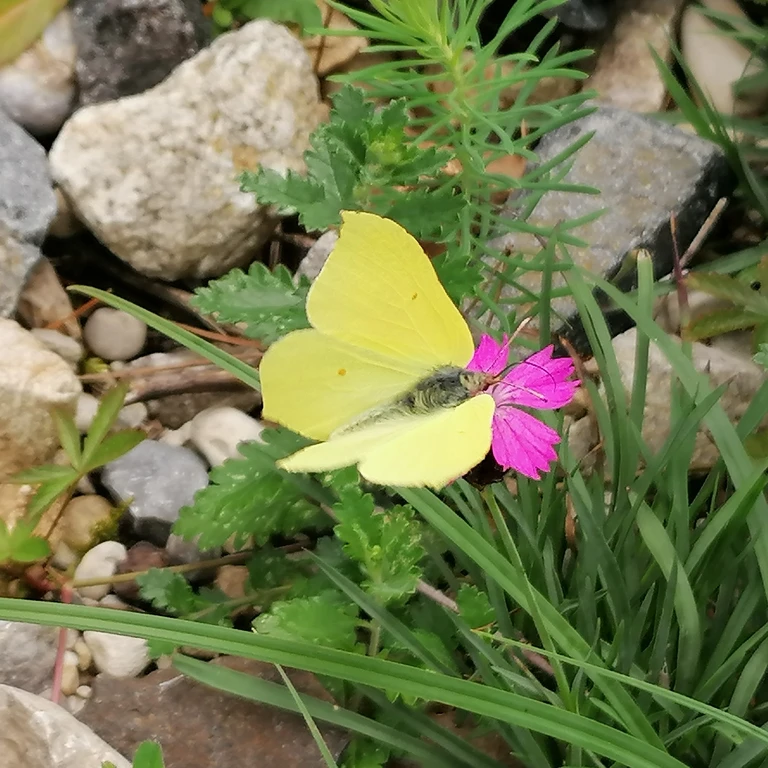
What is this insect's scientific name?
Gonepteryx rhamni
